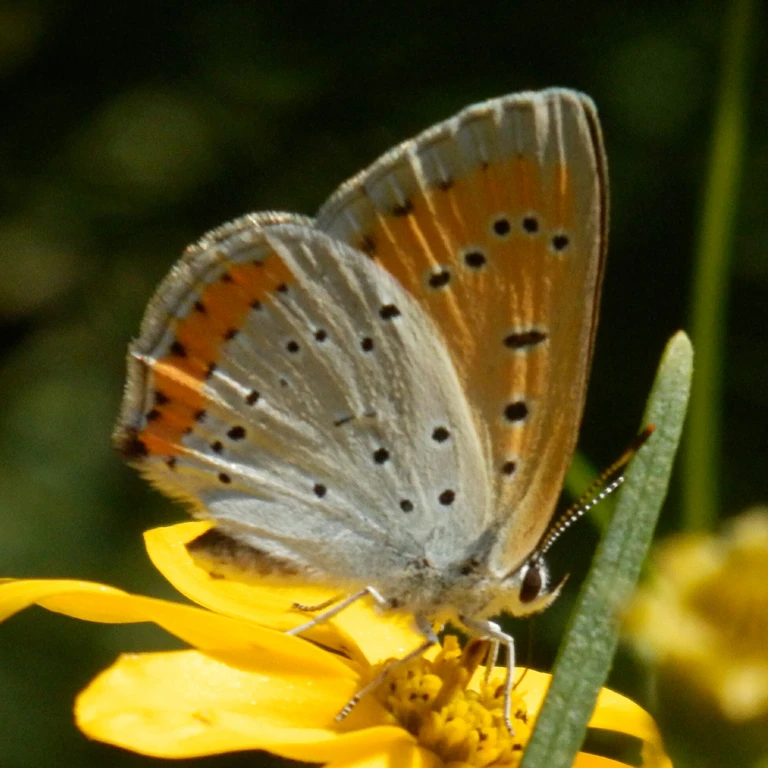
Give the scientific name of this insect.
Lycaena dispar
